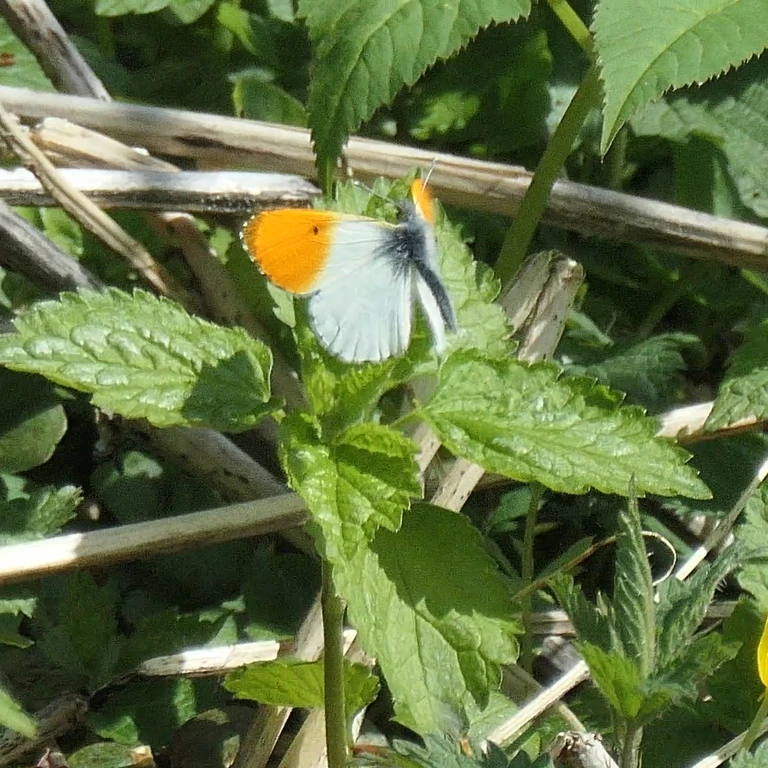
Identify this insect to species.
Anthocharis cardamines
